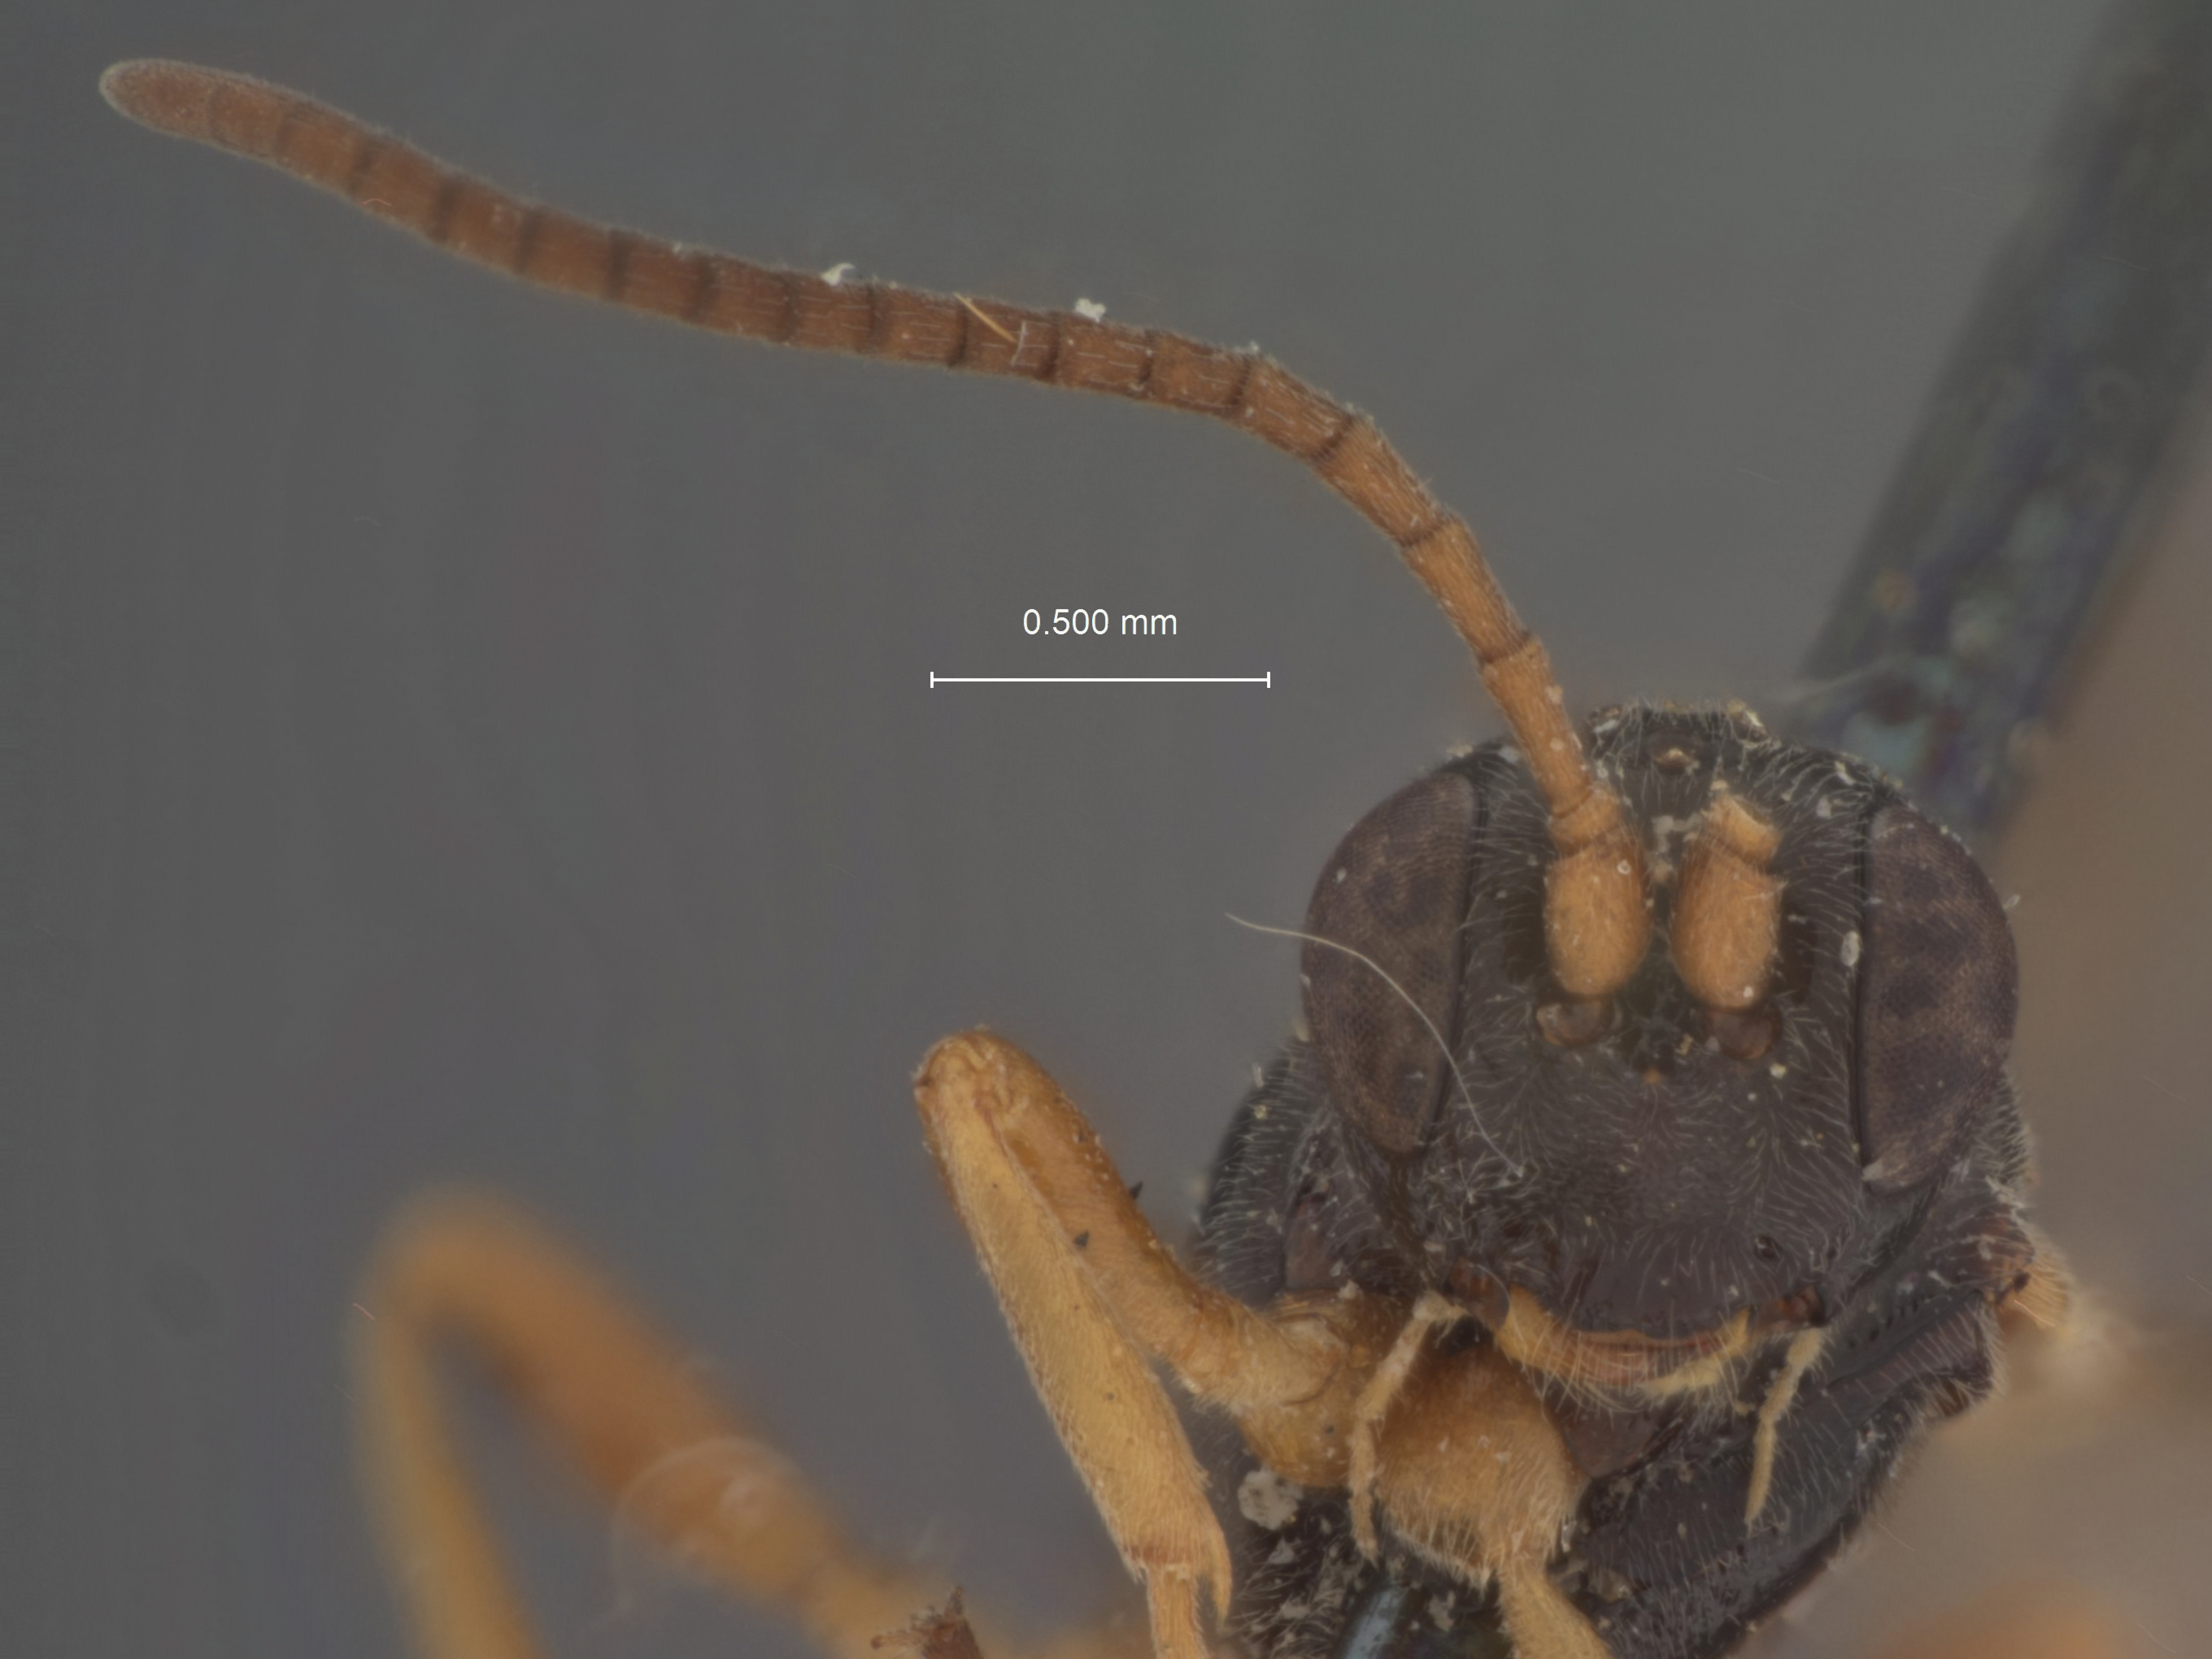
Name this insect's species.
Bathymetis antipoda
